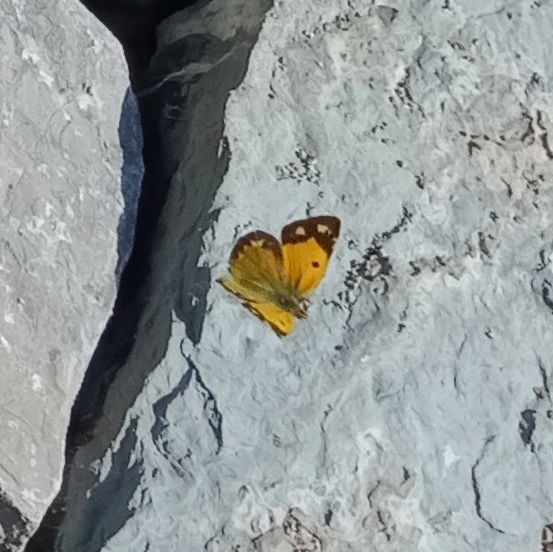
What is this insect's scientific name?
Colias croceus
